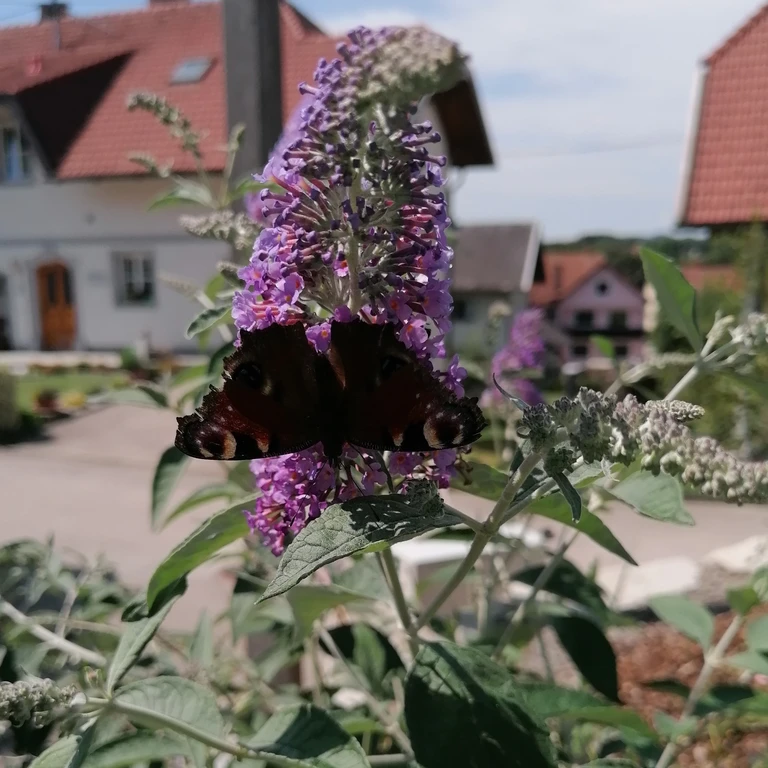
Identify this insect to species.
Aglais io
